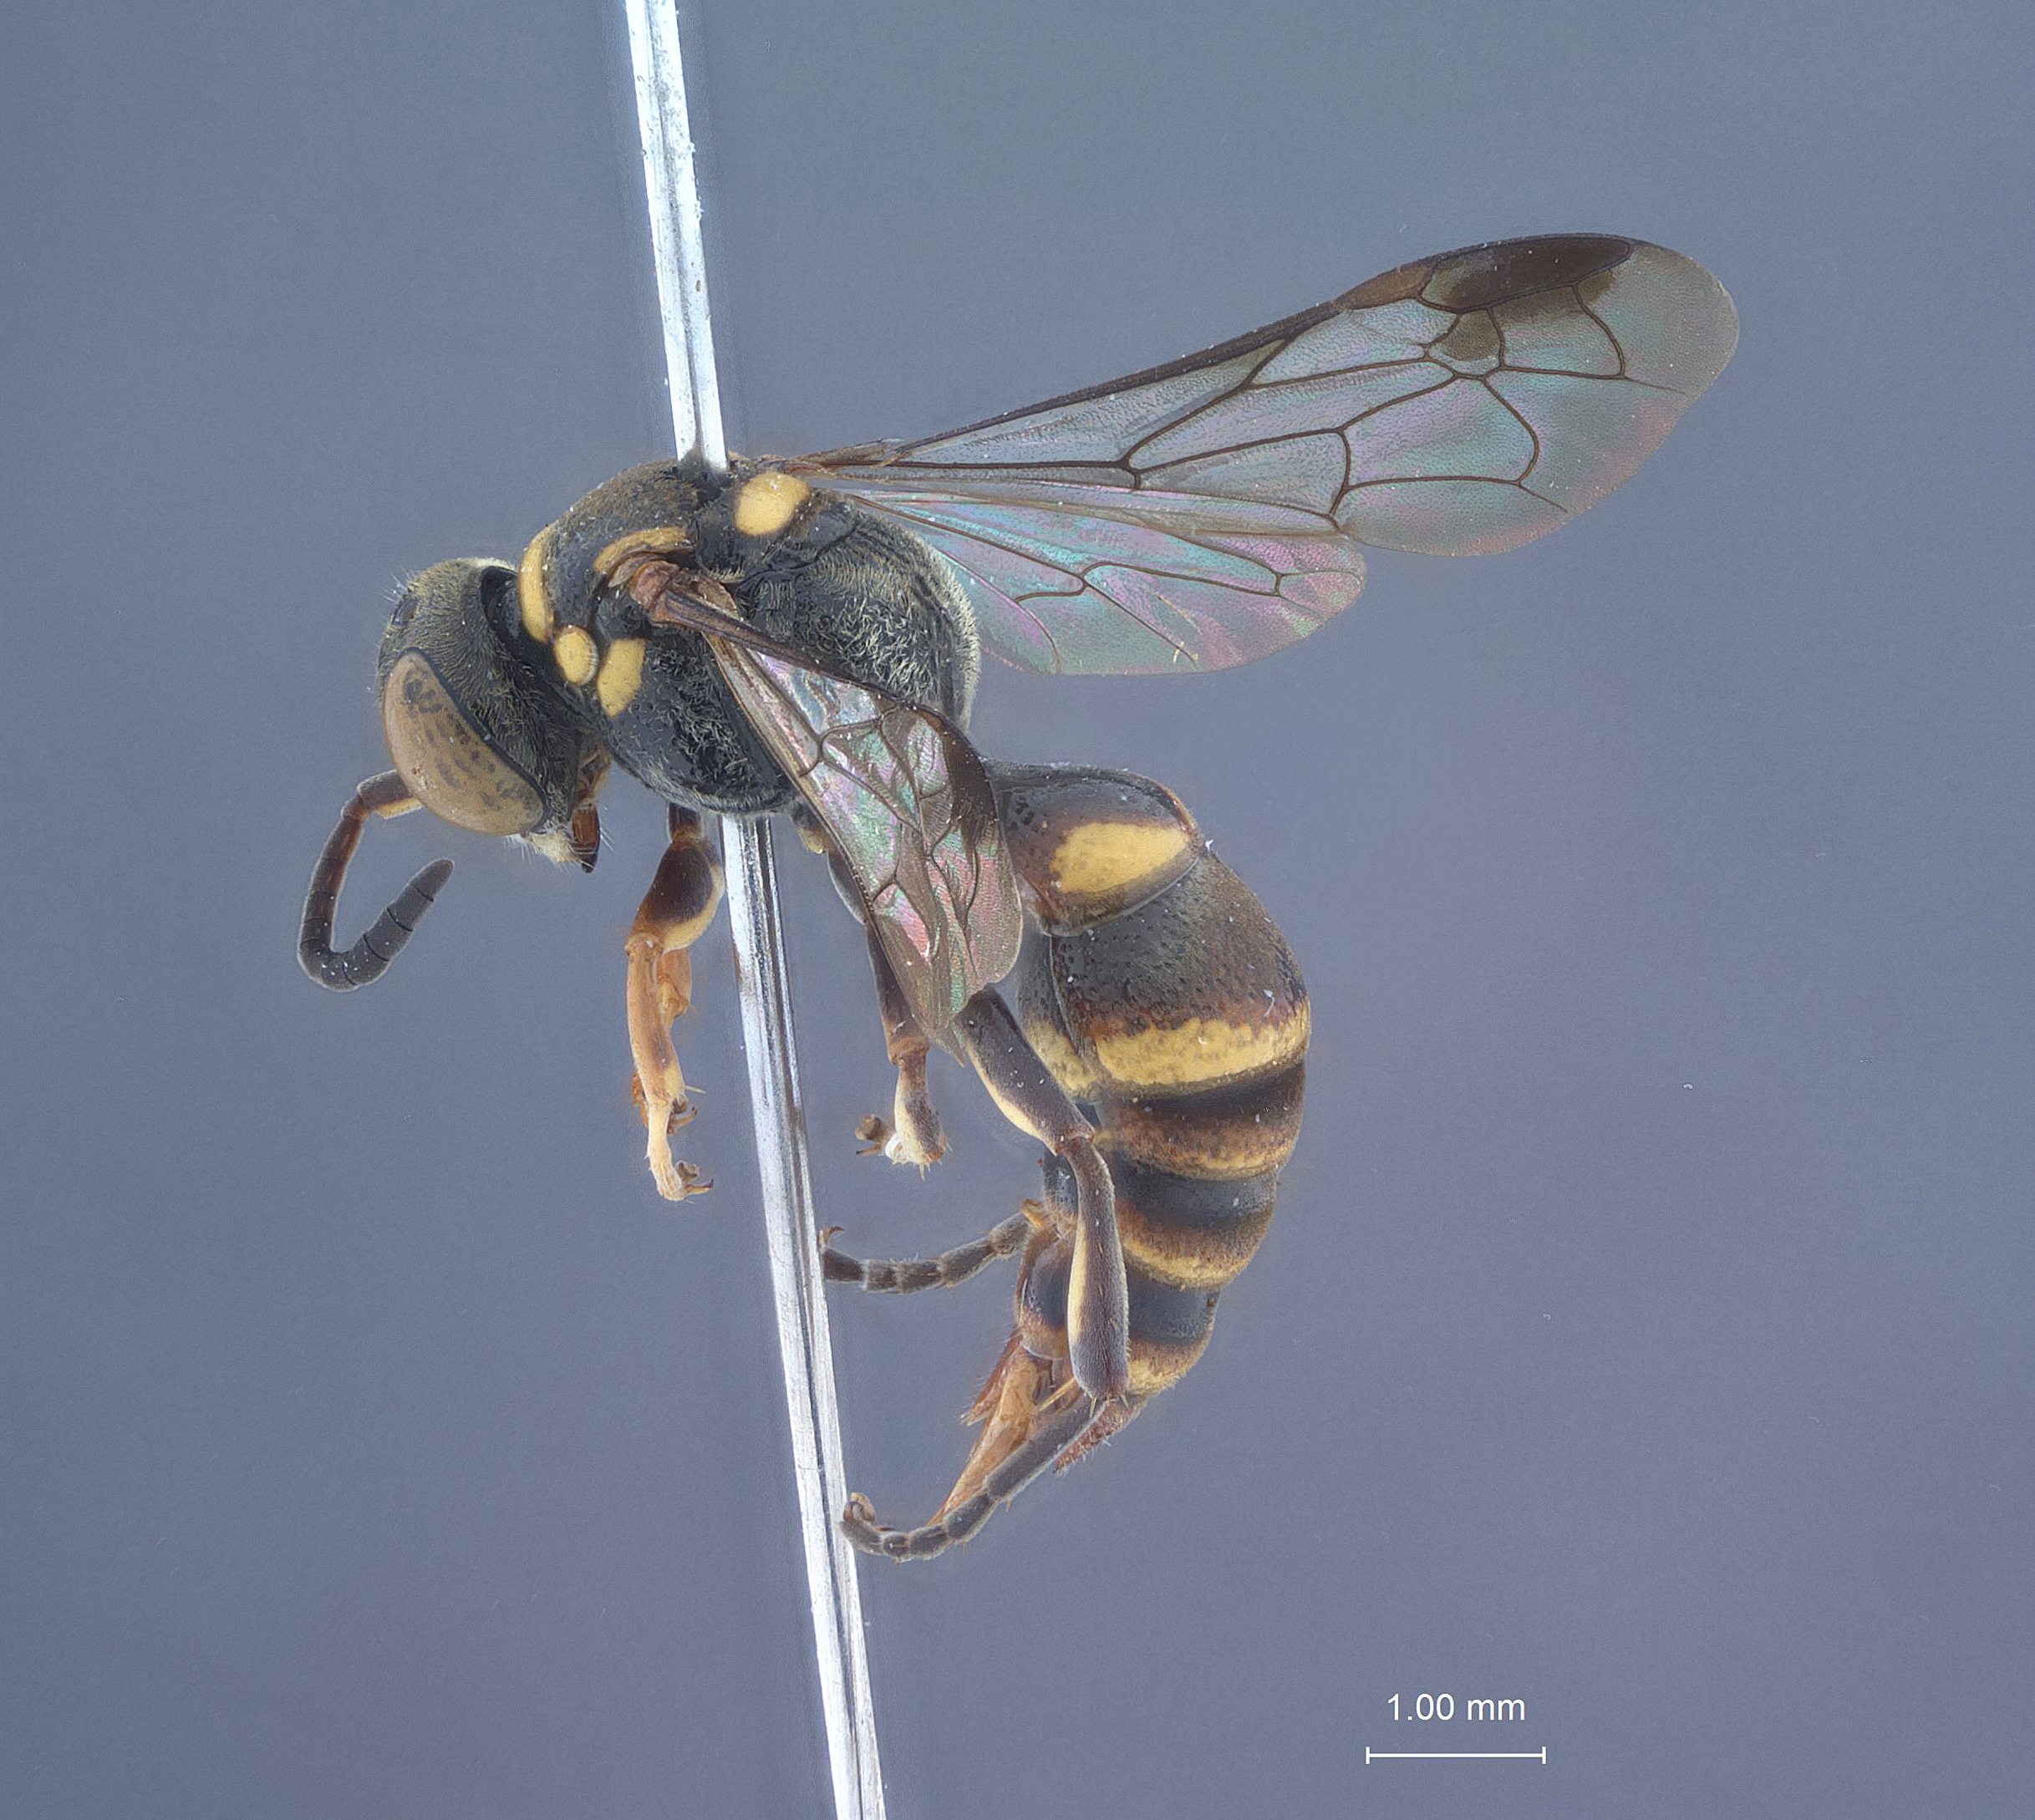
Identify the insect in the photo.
Lestiphorus philippinicus
